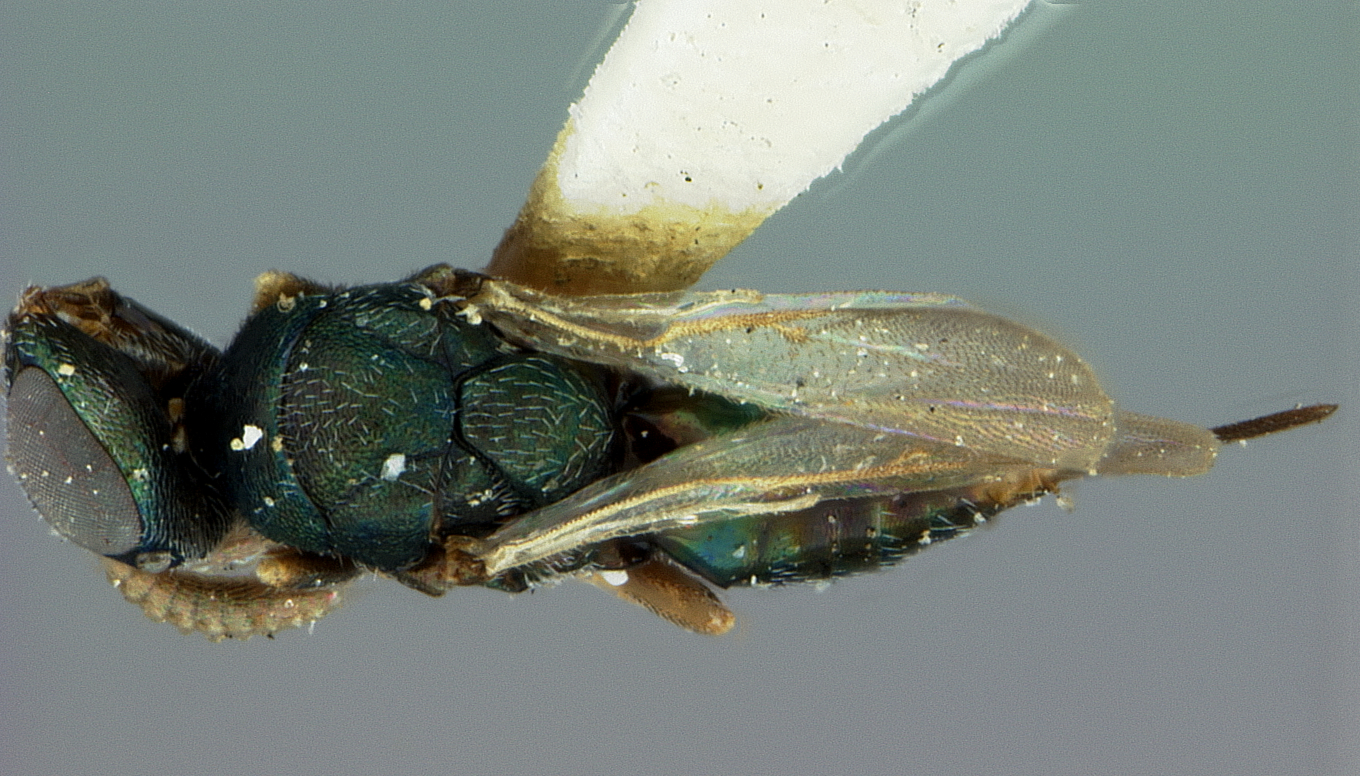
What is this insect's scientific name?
Torymus anthidii
